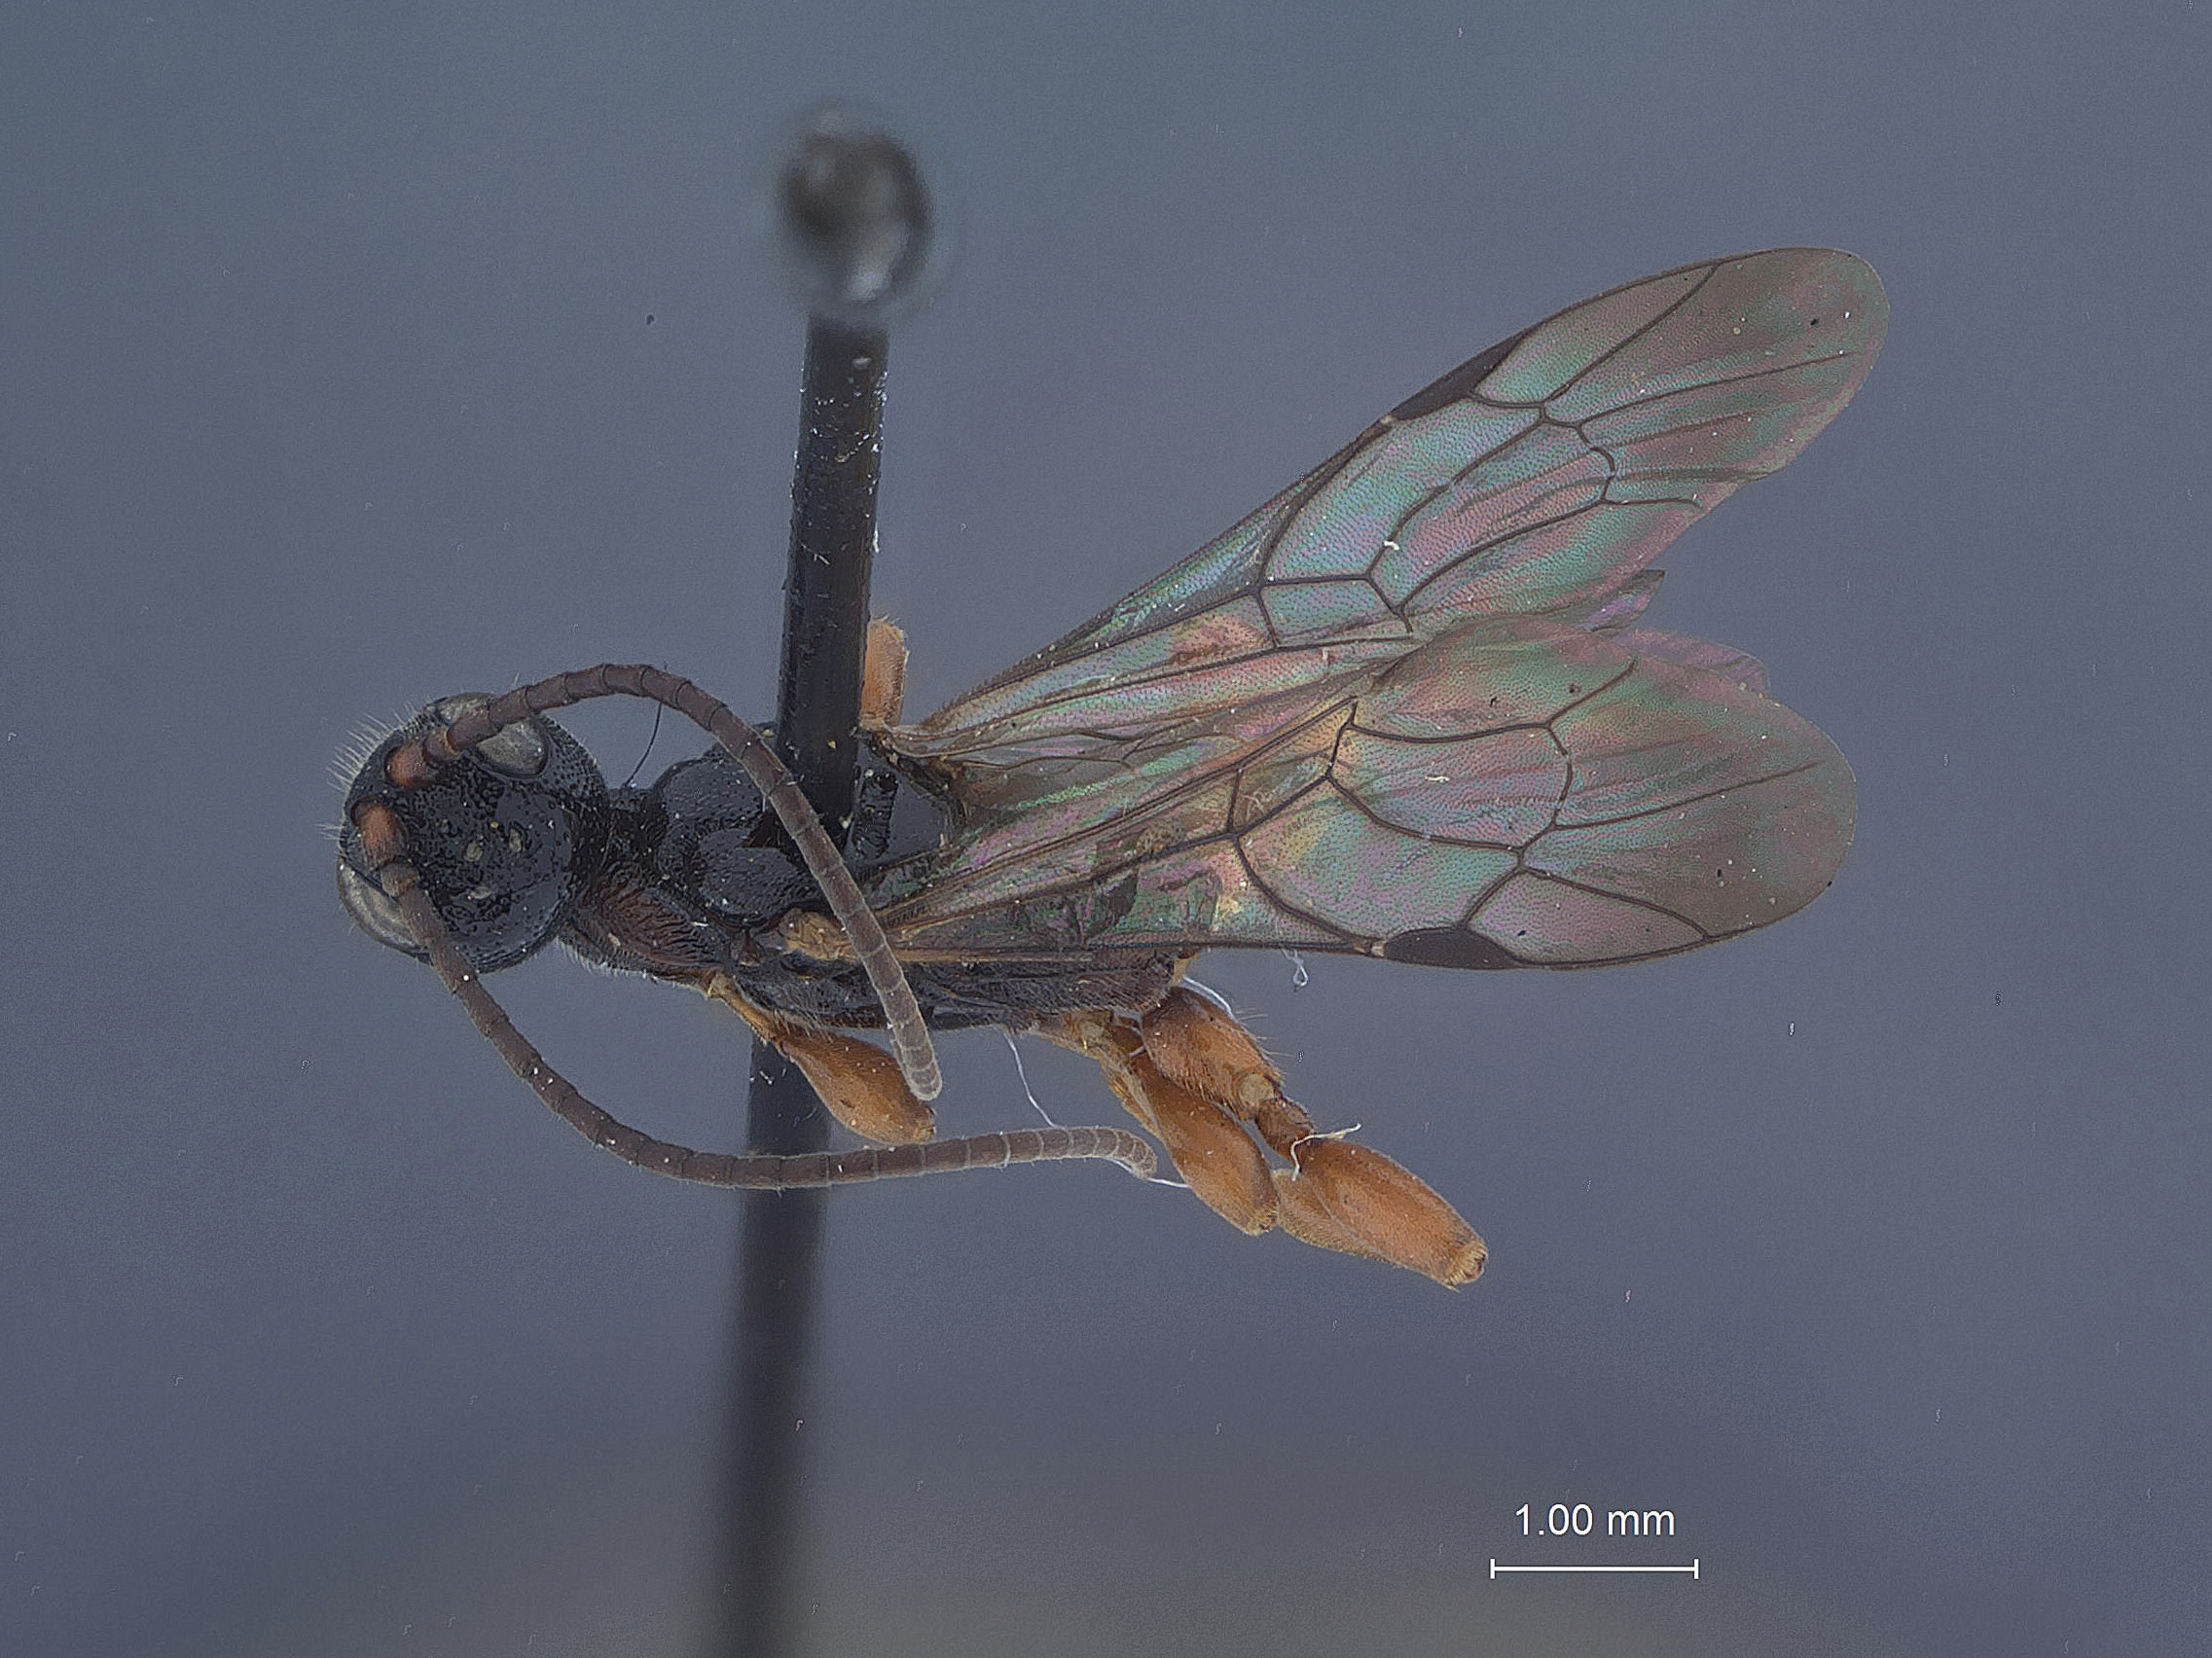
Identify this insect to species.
Aplomerus robustus
